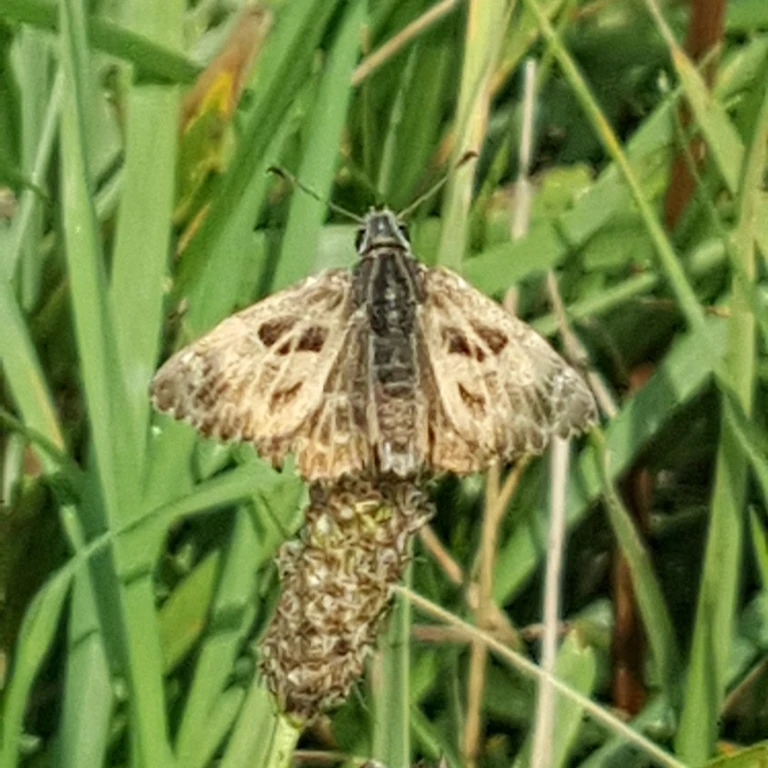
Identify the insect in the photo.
Carcharodus alceae
